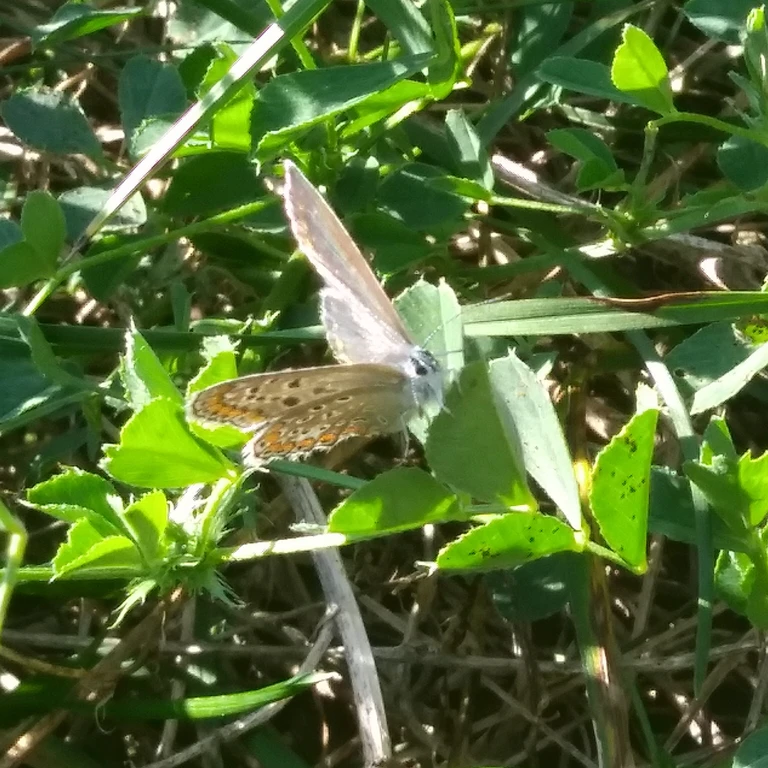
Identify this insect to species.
Polyommatus icarus
